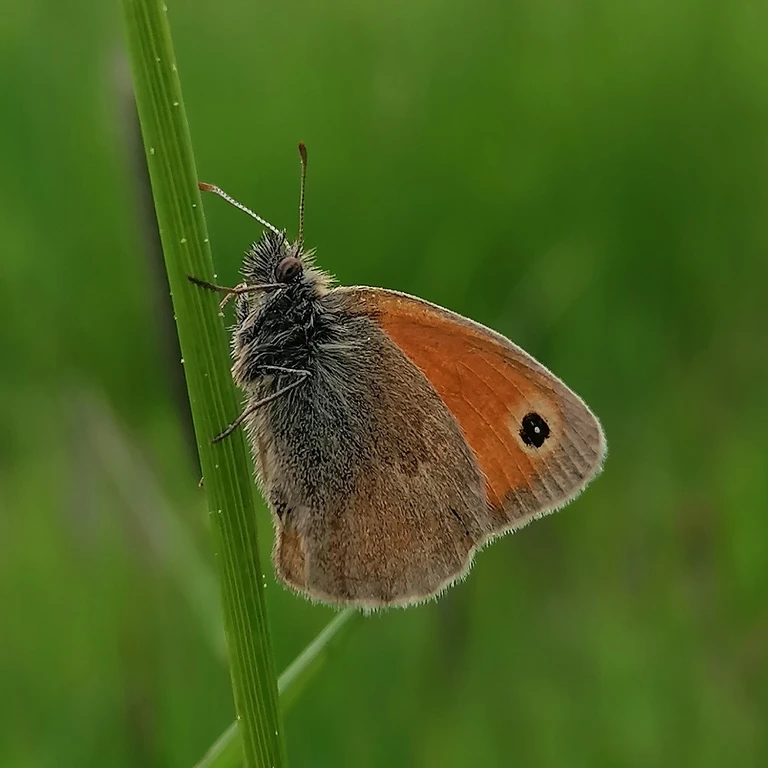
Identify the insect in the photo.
Coenonympha pamphilus
